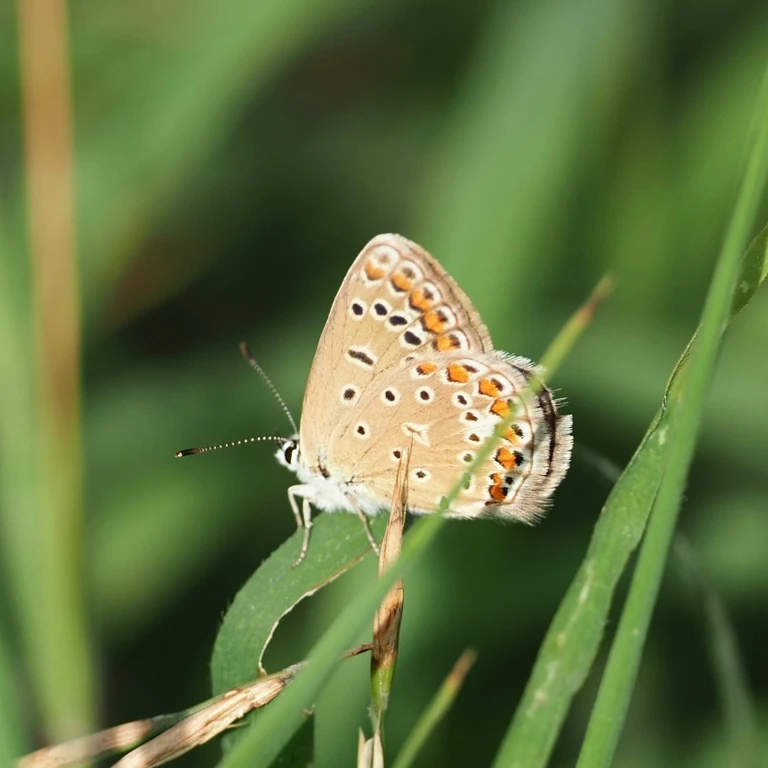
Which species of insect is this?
Polyommatus icarus
